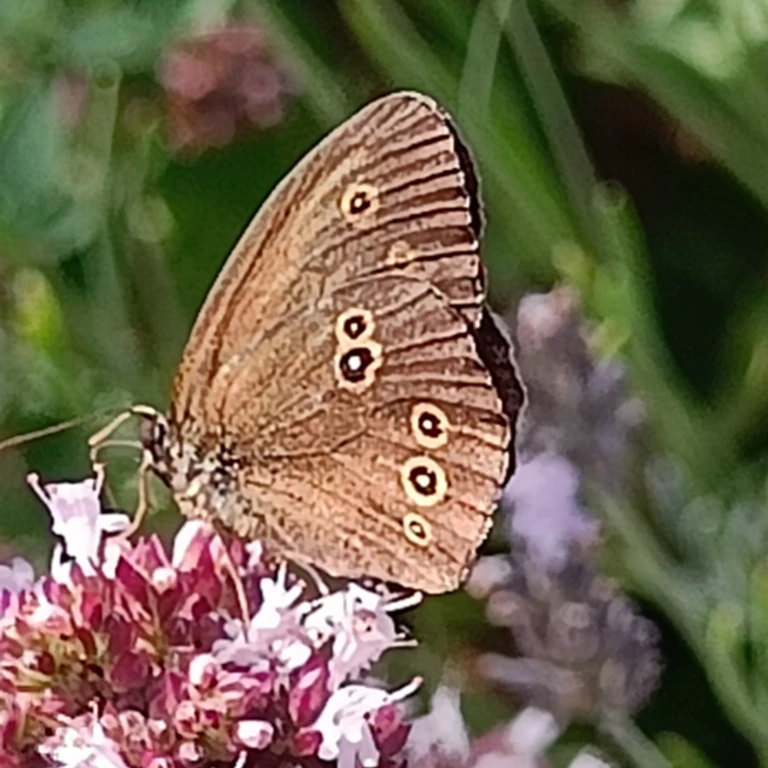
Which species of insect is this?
Aphantopus hyperantus
